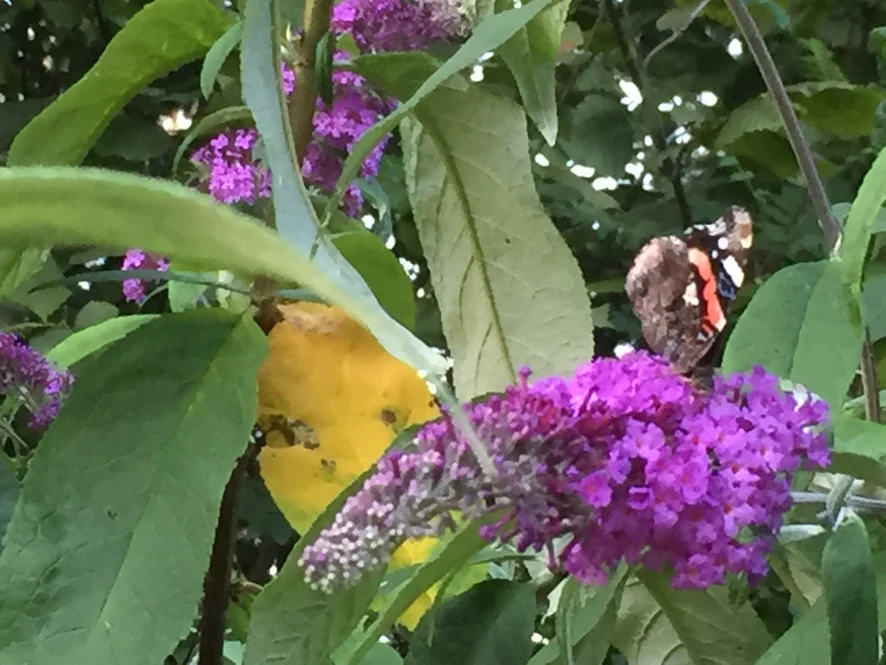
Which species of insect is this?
Vanessa atalanta
